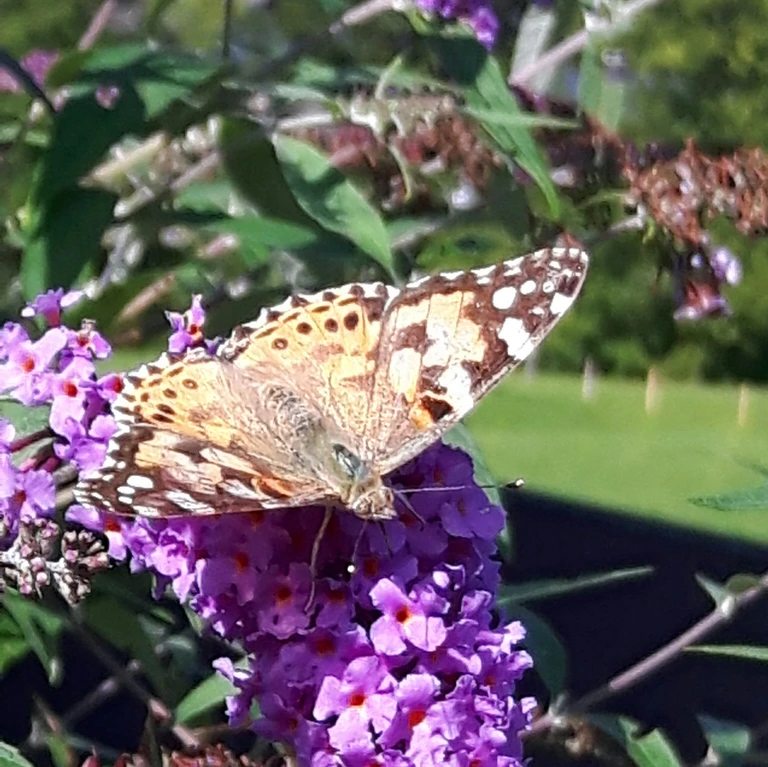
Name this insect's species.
Vanessa cardui
